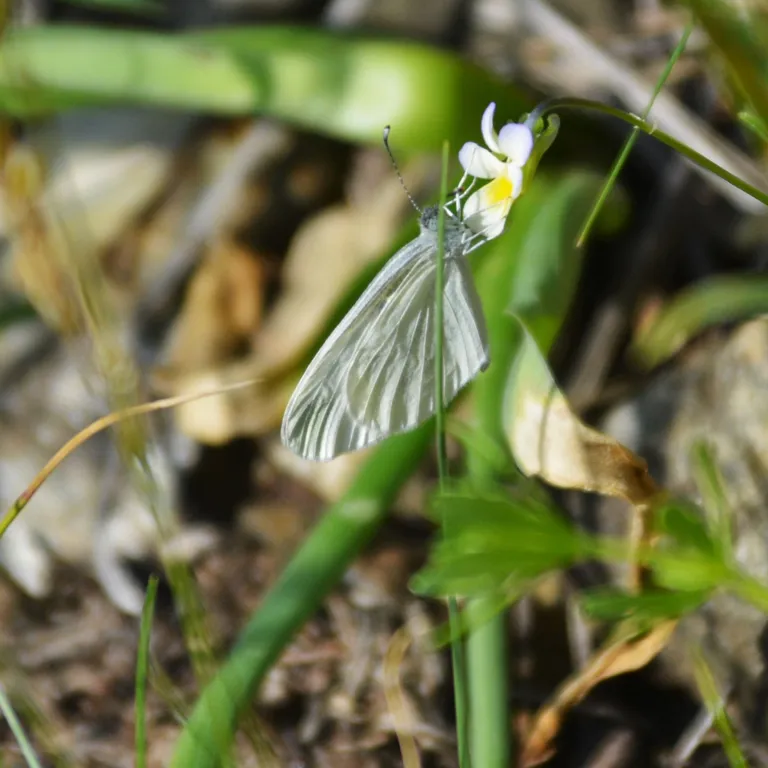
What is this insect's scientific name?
Leptidea sinapis/juvernica
